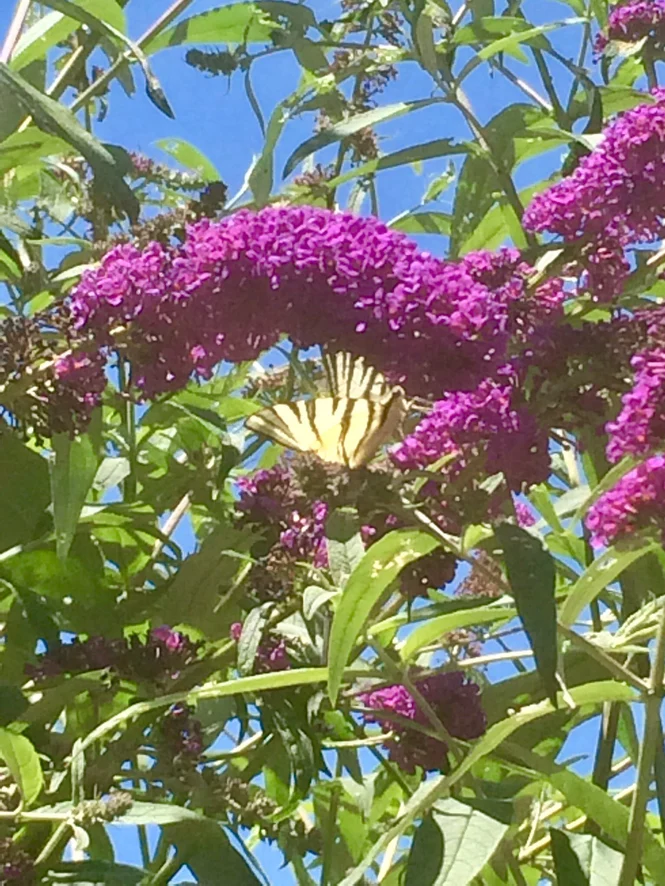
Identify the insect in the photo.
Iphiclides podalirius
